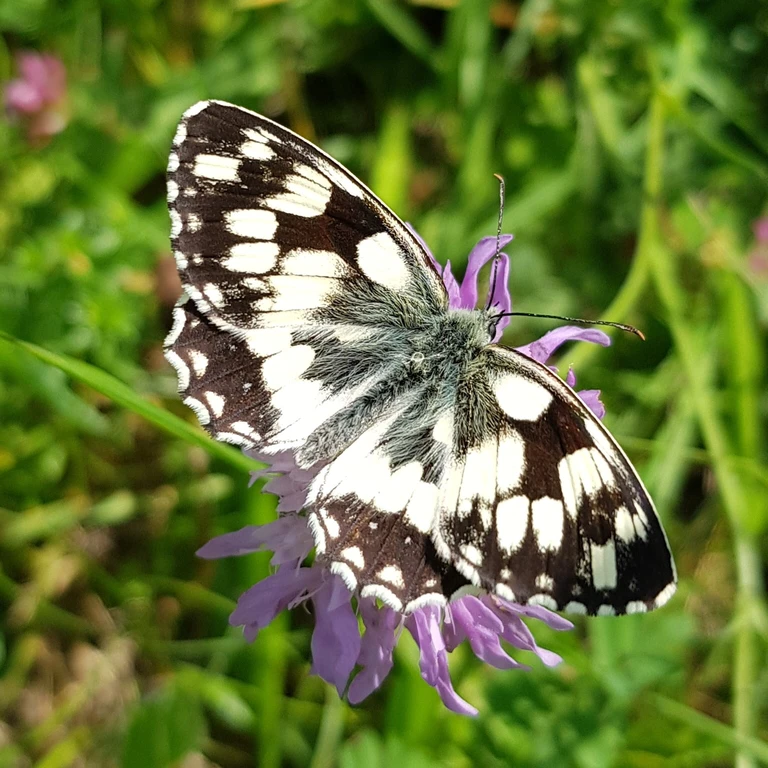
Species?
Melanargia galathea
